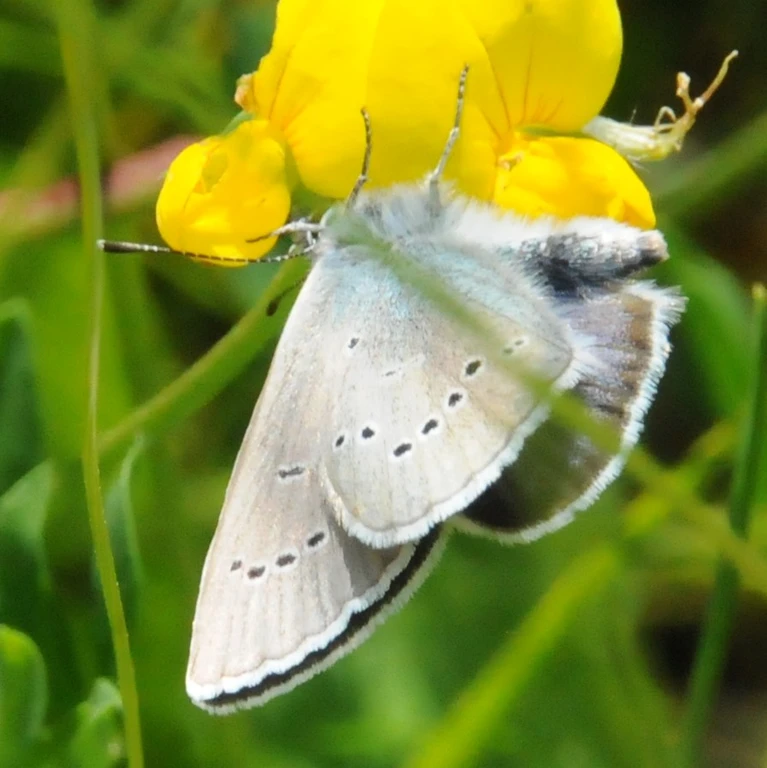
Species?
Cyaniris semiargus
